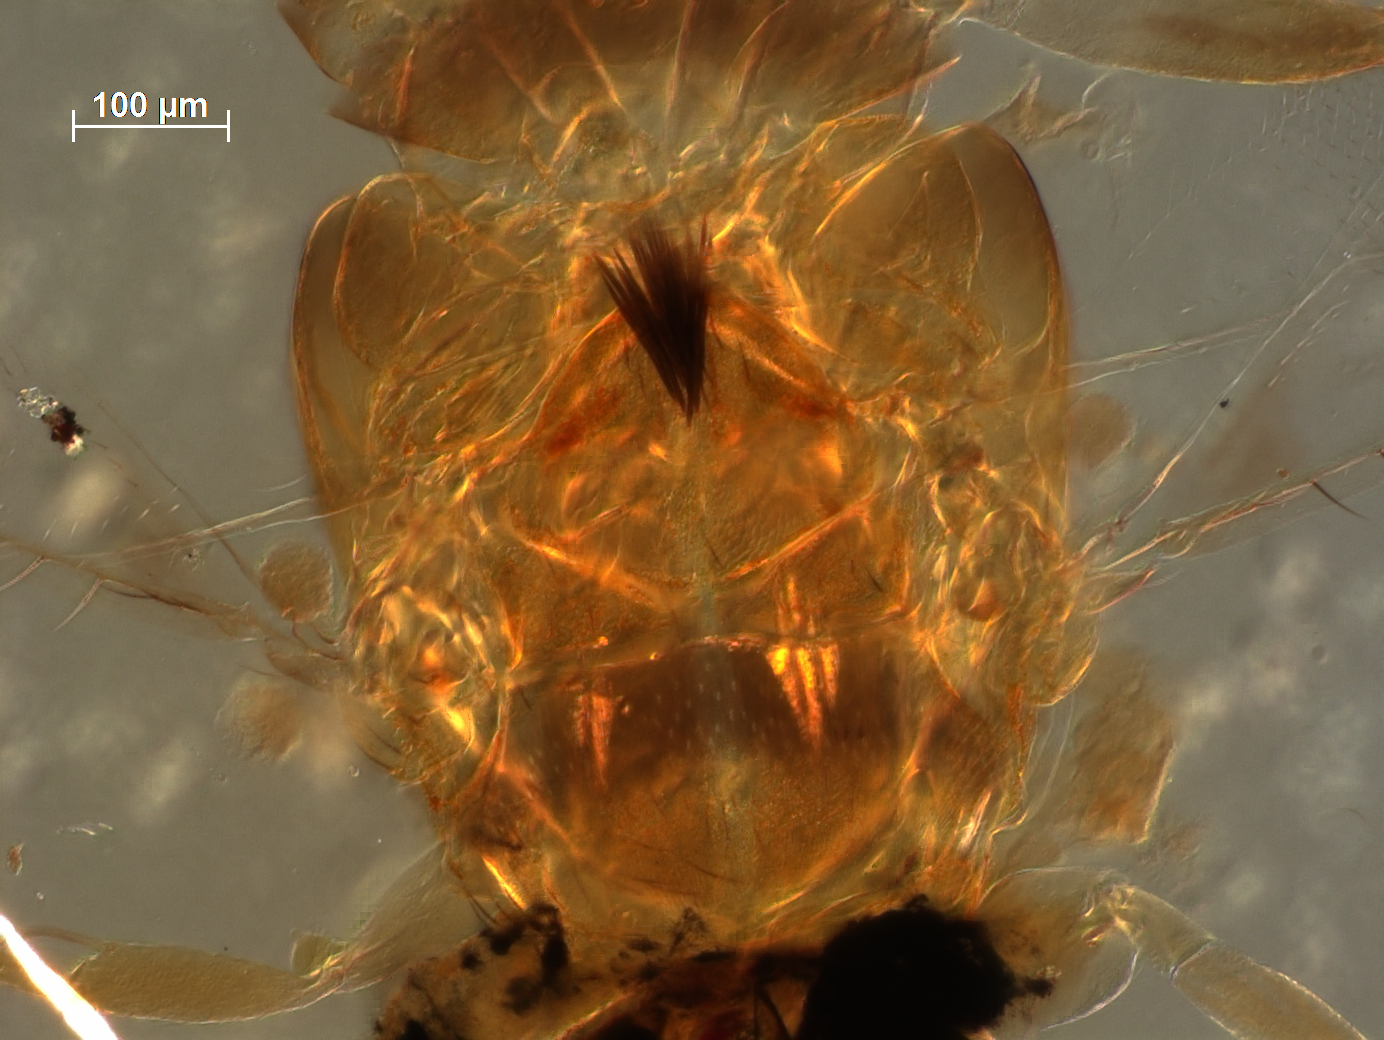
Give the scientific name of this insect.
Cheiloneurus pulvinariae
